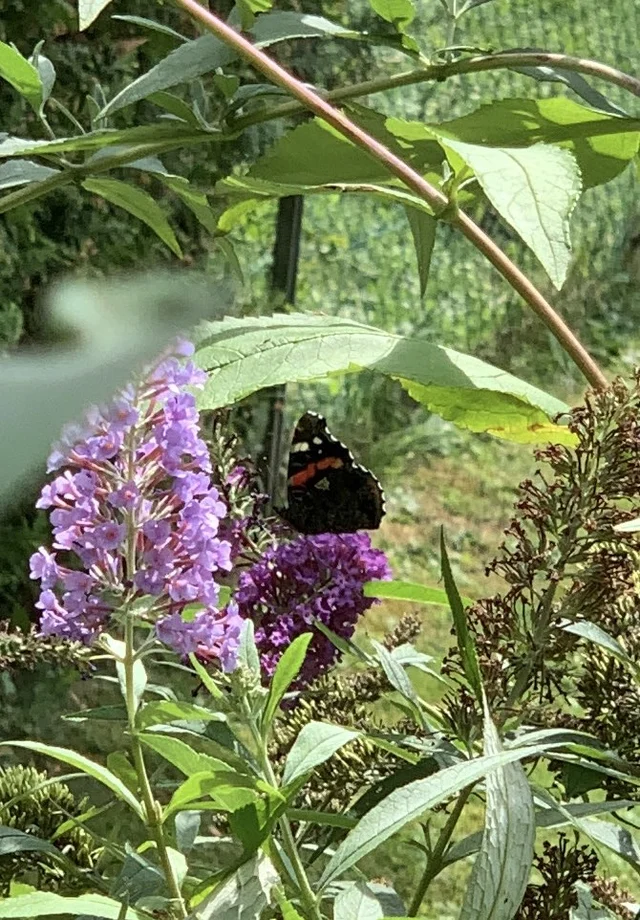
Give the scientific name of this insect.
Vanessa atalanta
